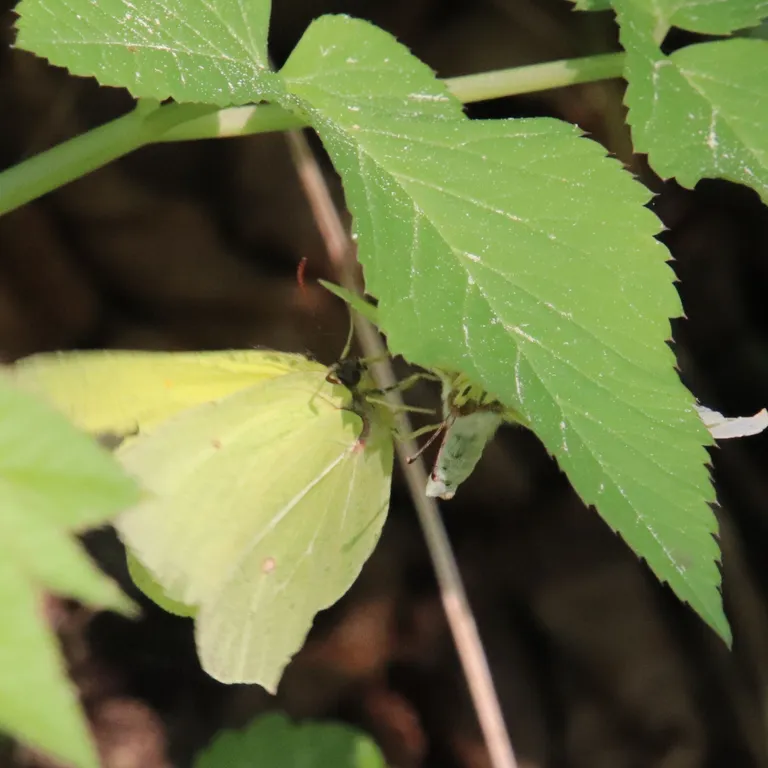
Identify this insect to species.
Gonepteryx rhamni
